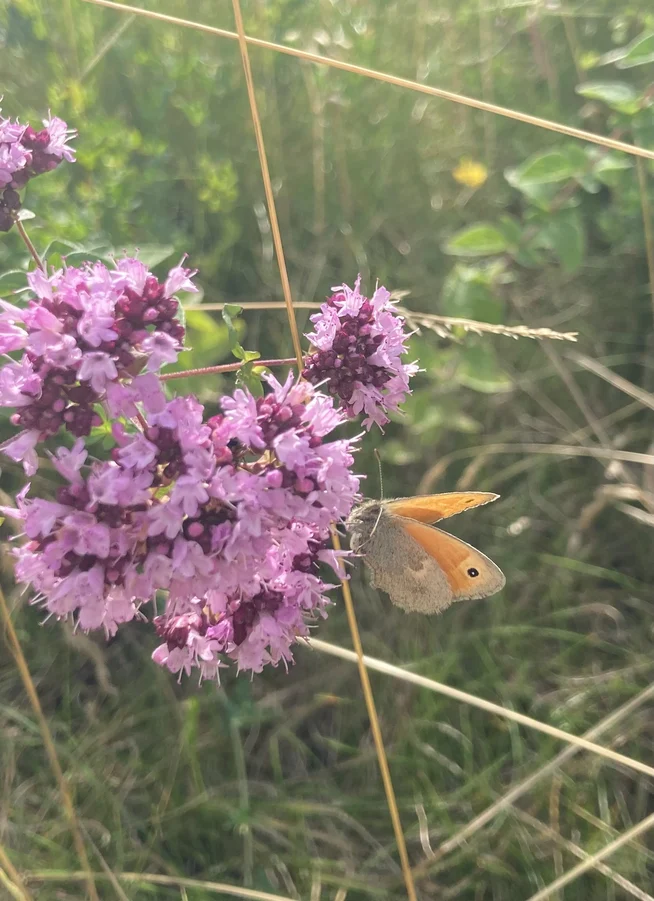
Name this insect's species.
Coenonympha pamphilus
